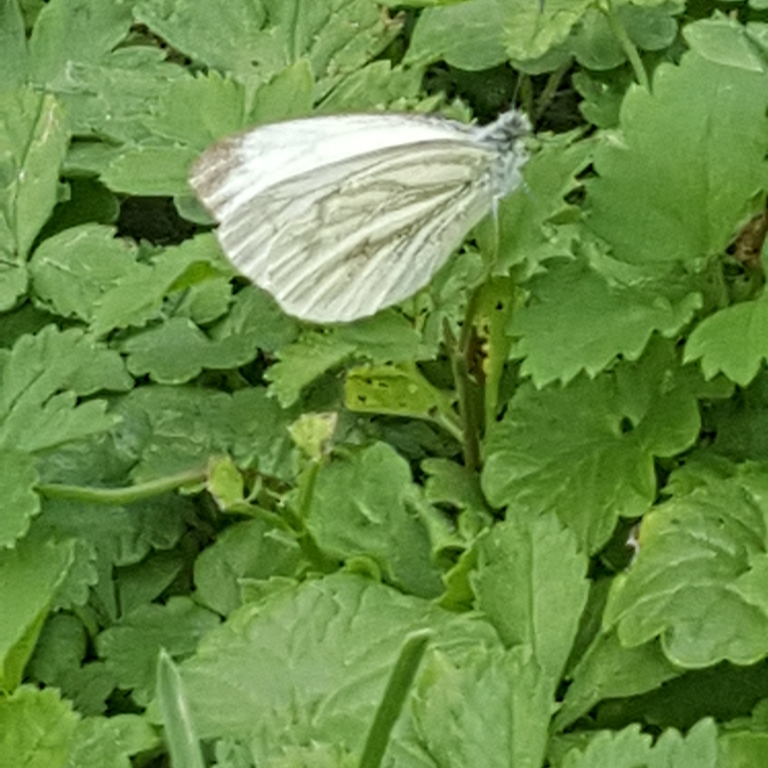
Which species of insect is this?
Pieris napi
